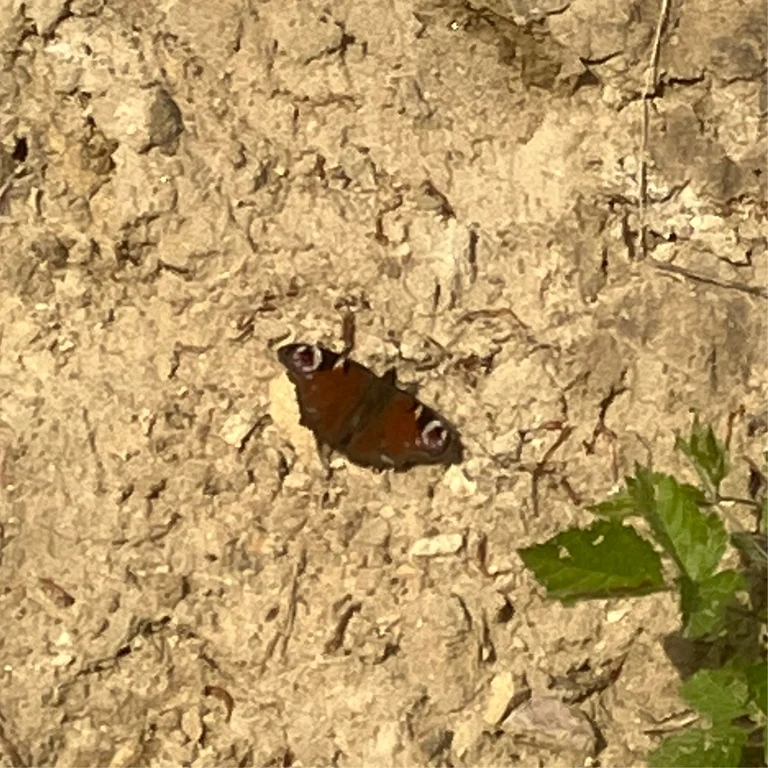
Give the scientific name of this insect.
Aglais io
